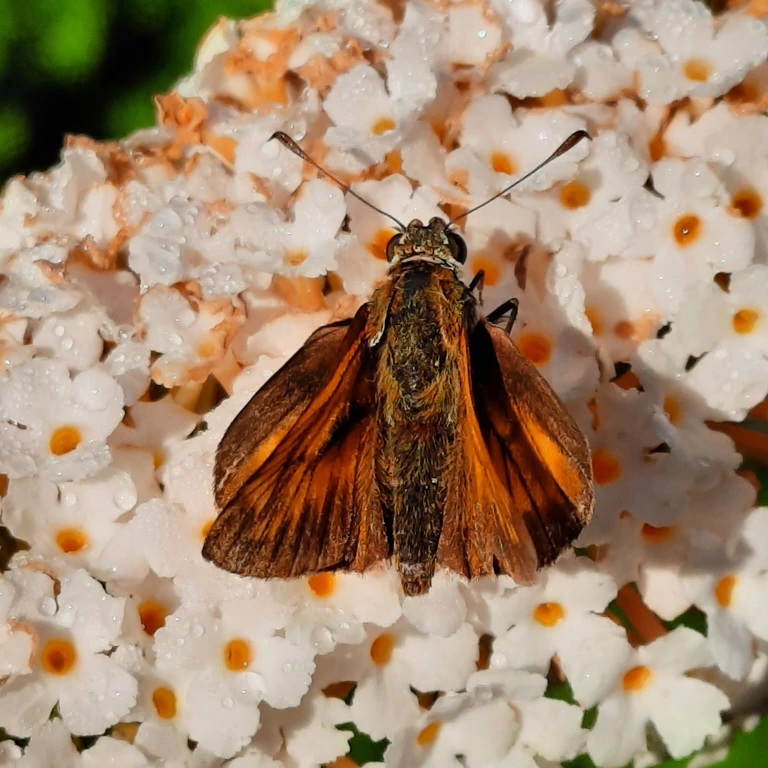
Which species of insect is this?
Ochlodes sylvanus (also Ochlodes venata)
